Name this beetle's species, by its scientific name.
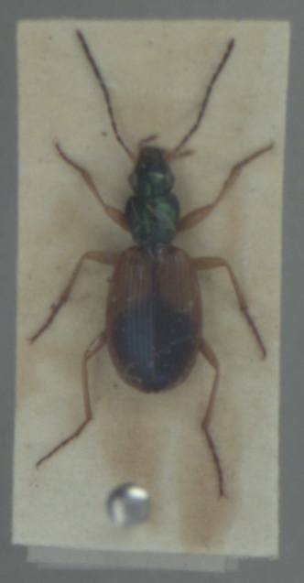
Anchomenus dorsalis
